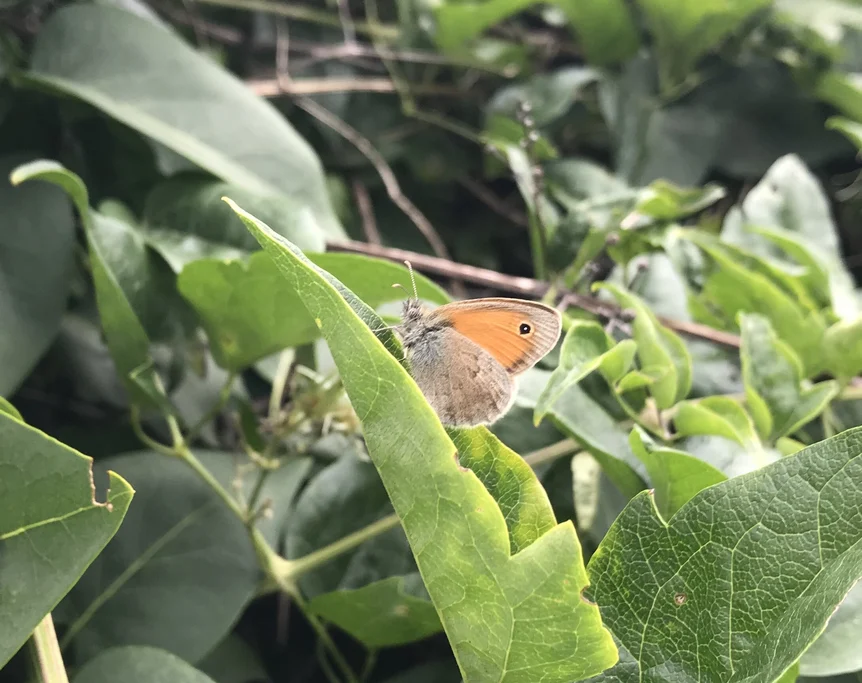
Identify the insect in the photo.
Coenonympha pamphilus
